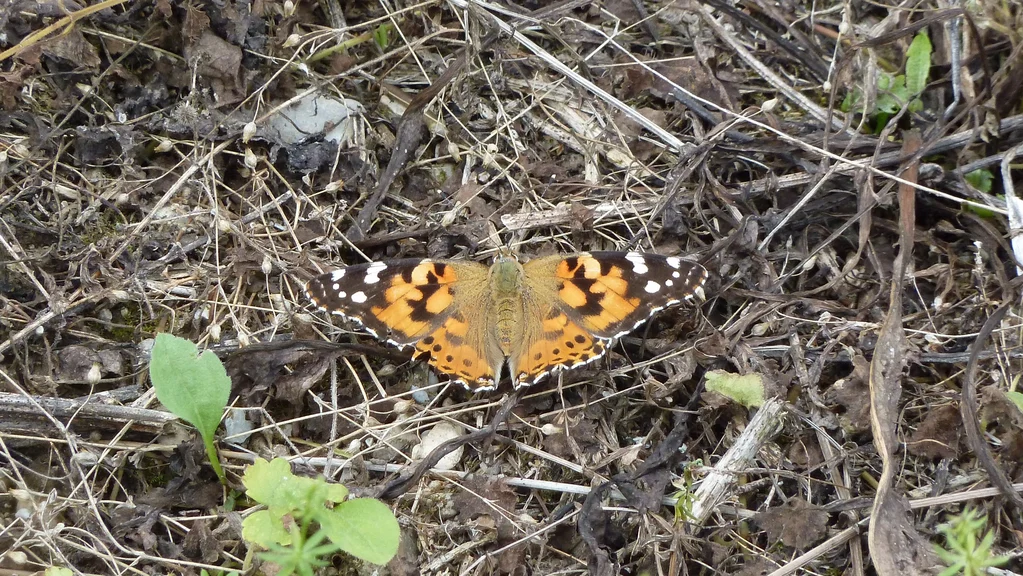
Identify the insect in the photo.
Vanessa cardui
